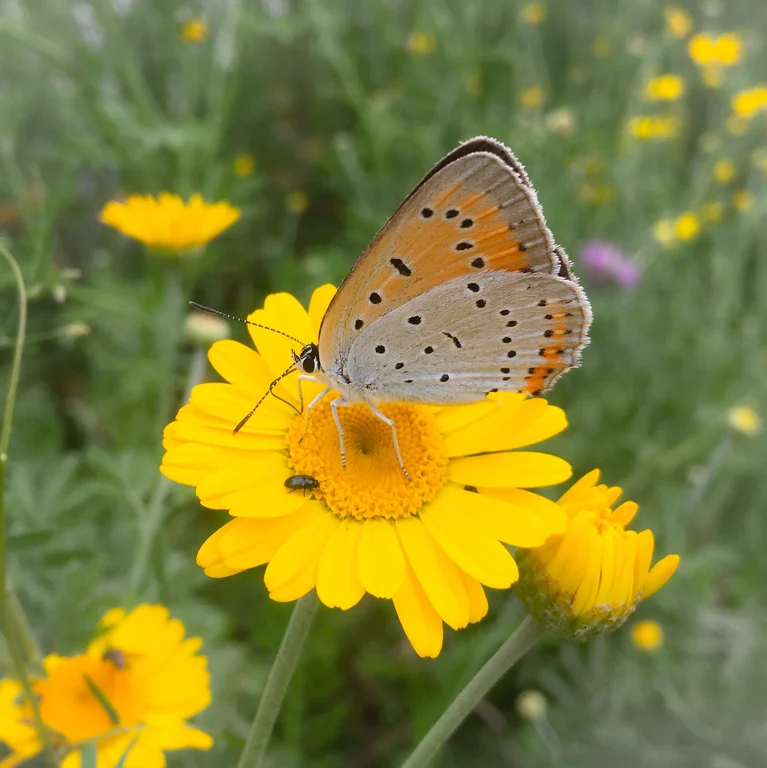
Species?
Lycaena dispar
